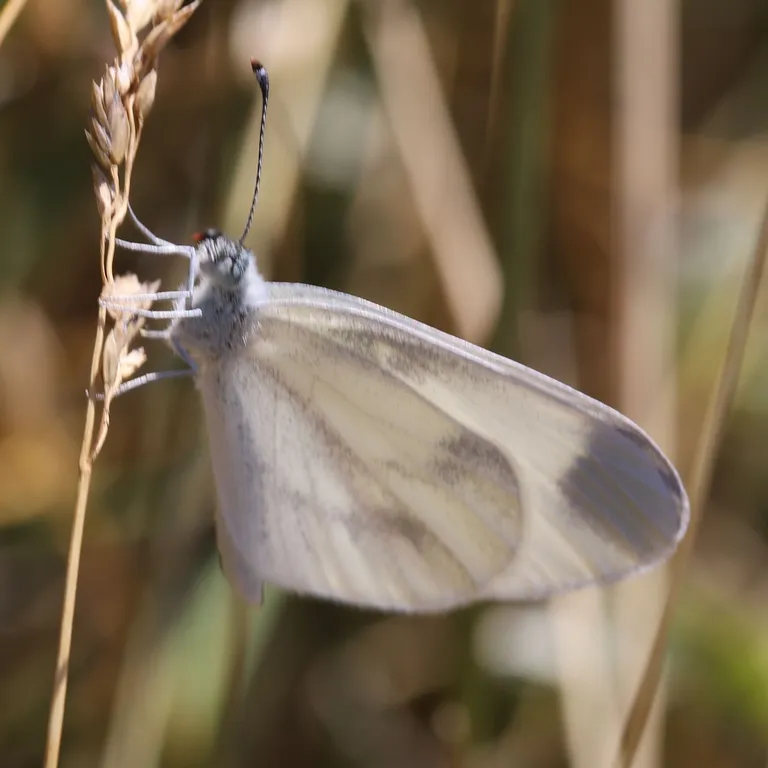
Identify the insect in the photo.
Leptidea sinapis/juvernica
